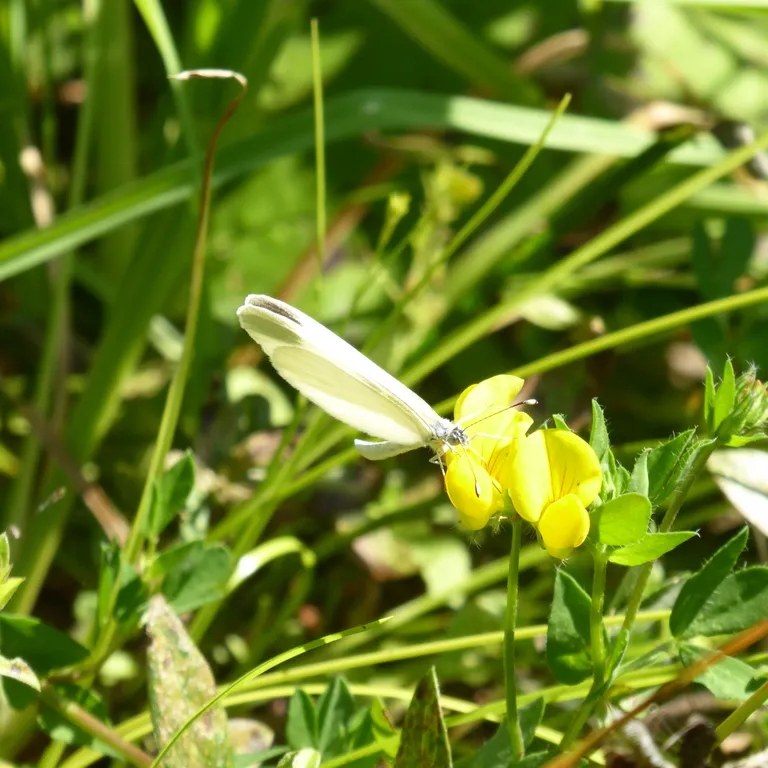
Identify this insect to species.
Leptidea sinapis/juvernica
